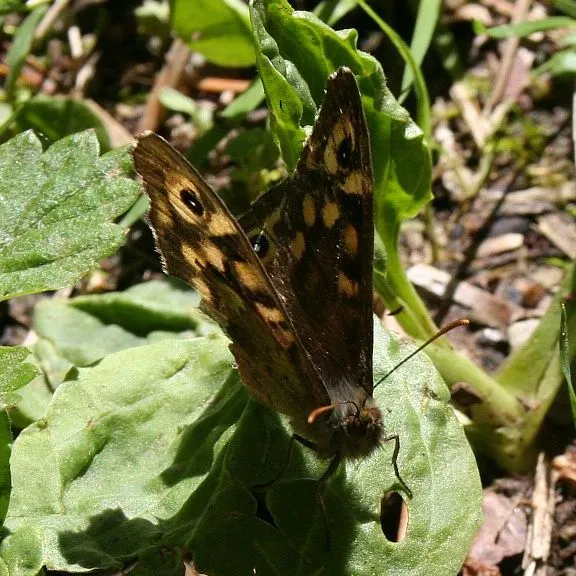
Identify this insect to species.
Pararge aegeria
